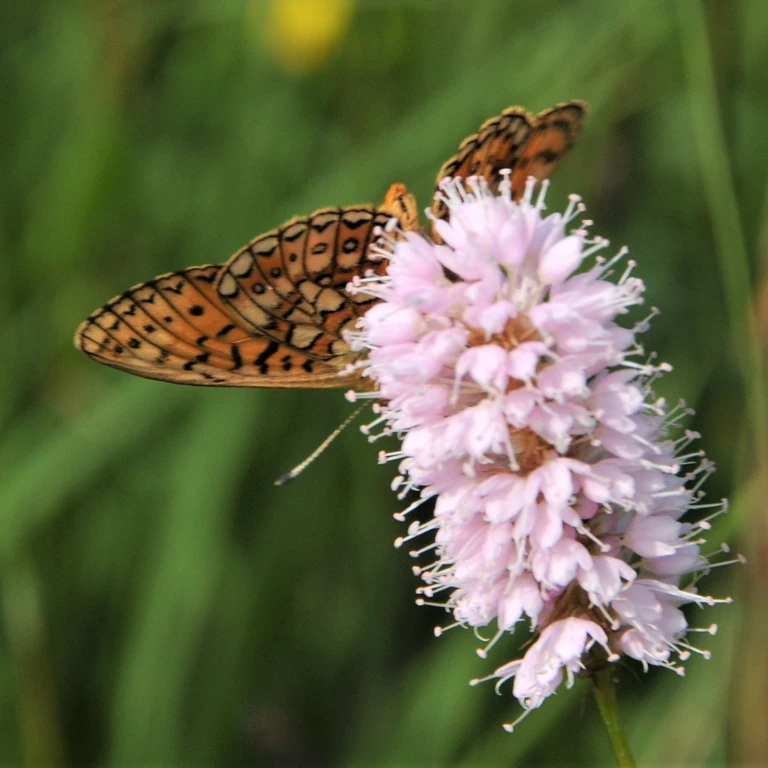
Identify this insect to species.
Boloria eunomia
